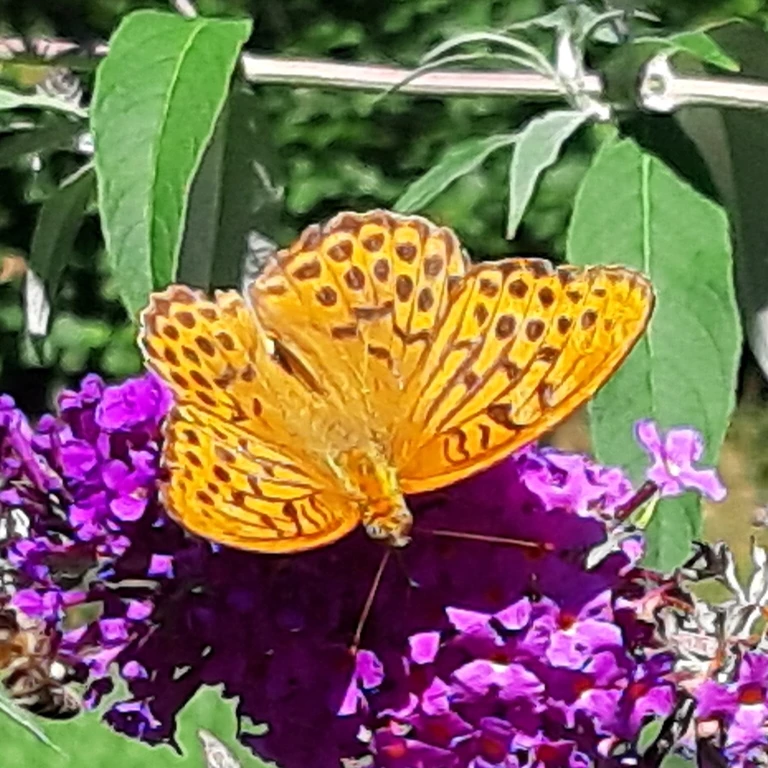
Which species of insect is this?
Argynnis paphia
